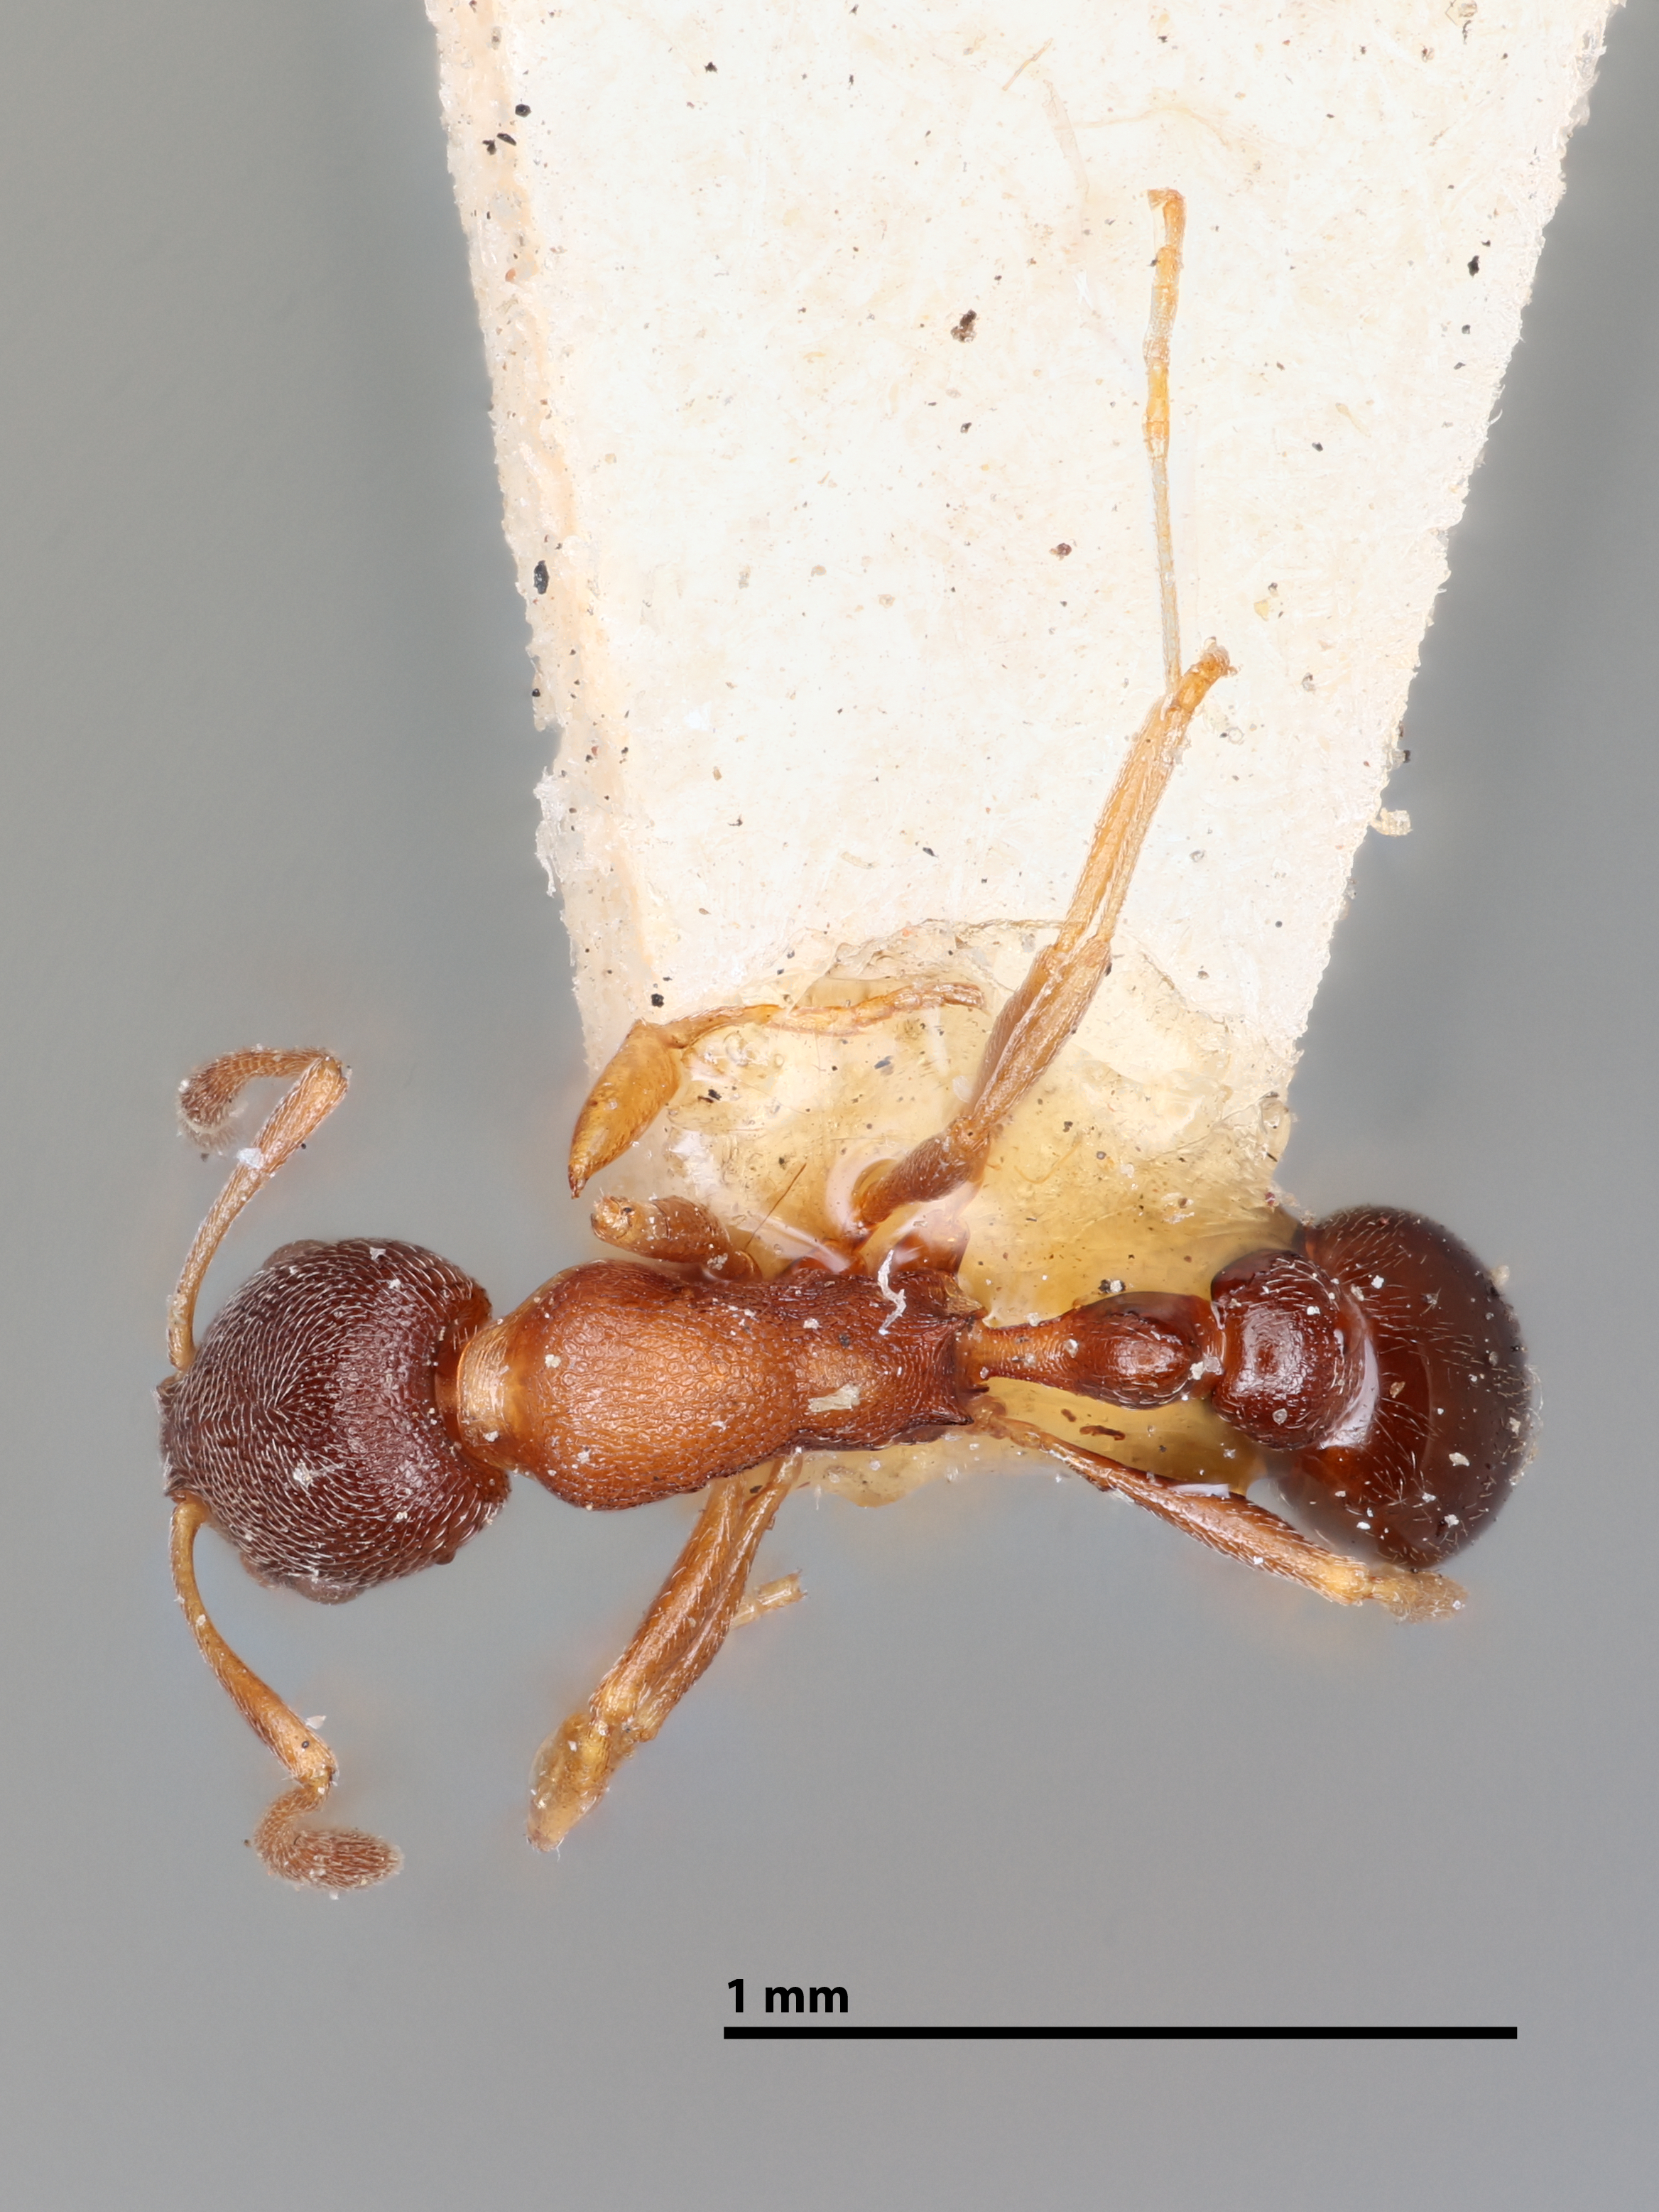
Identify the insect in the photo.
Cardiocondyla nuda
